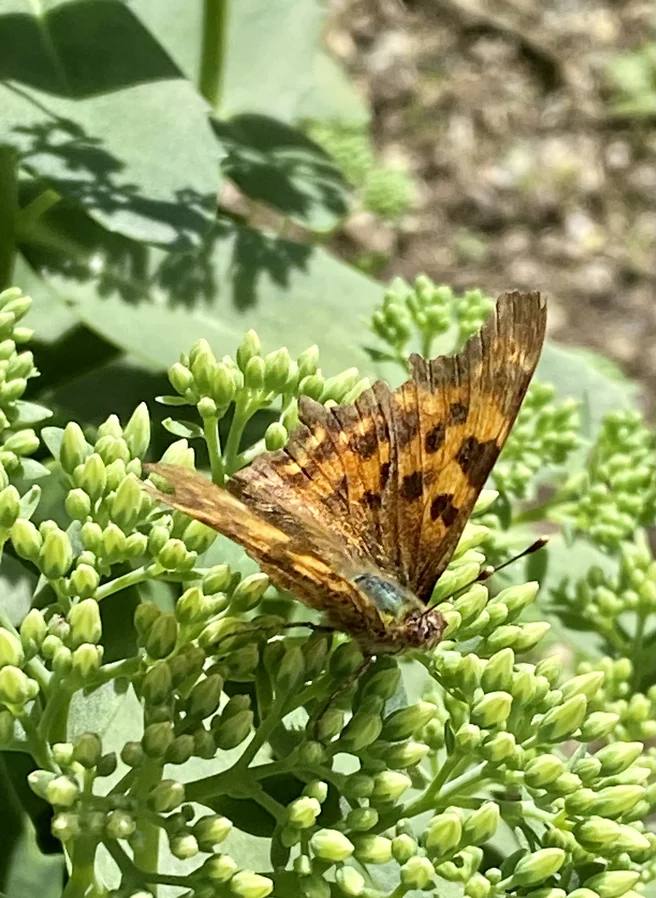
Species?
Polygonia c-album
